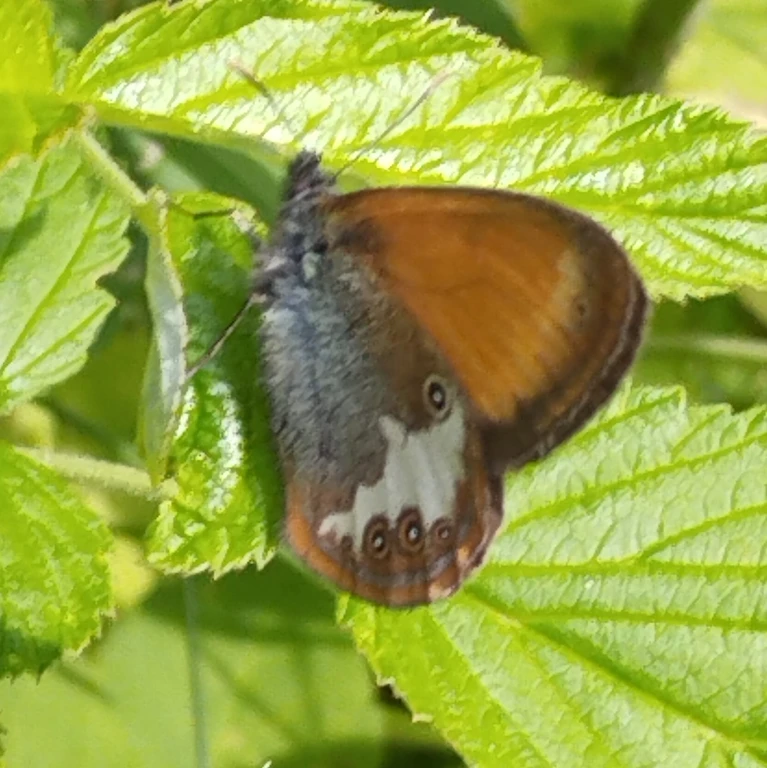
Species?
Coenonympha arcania
